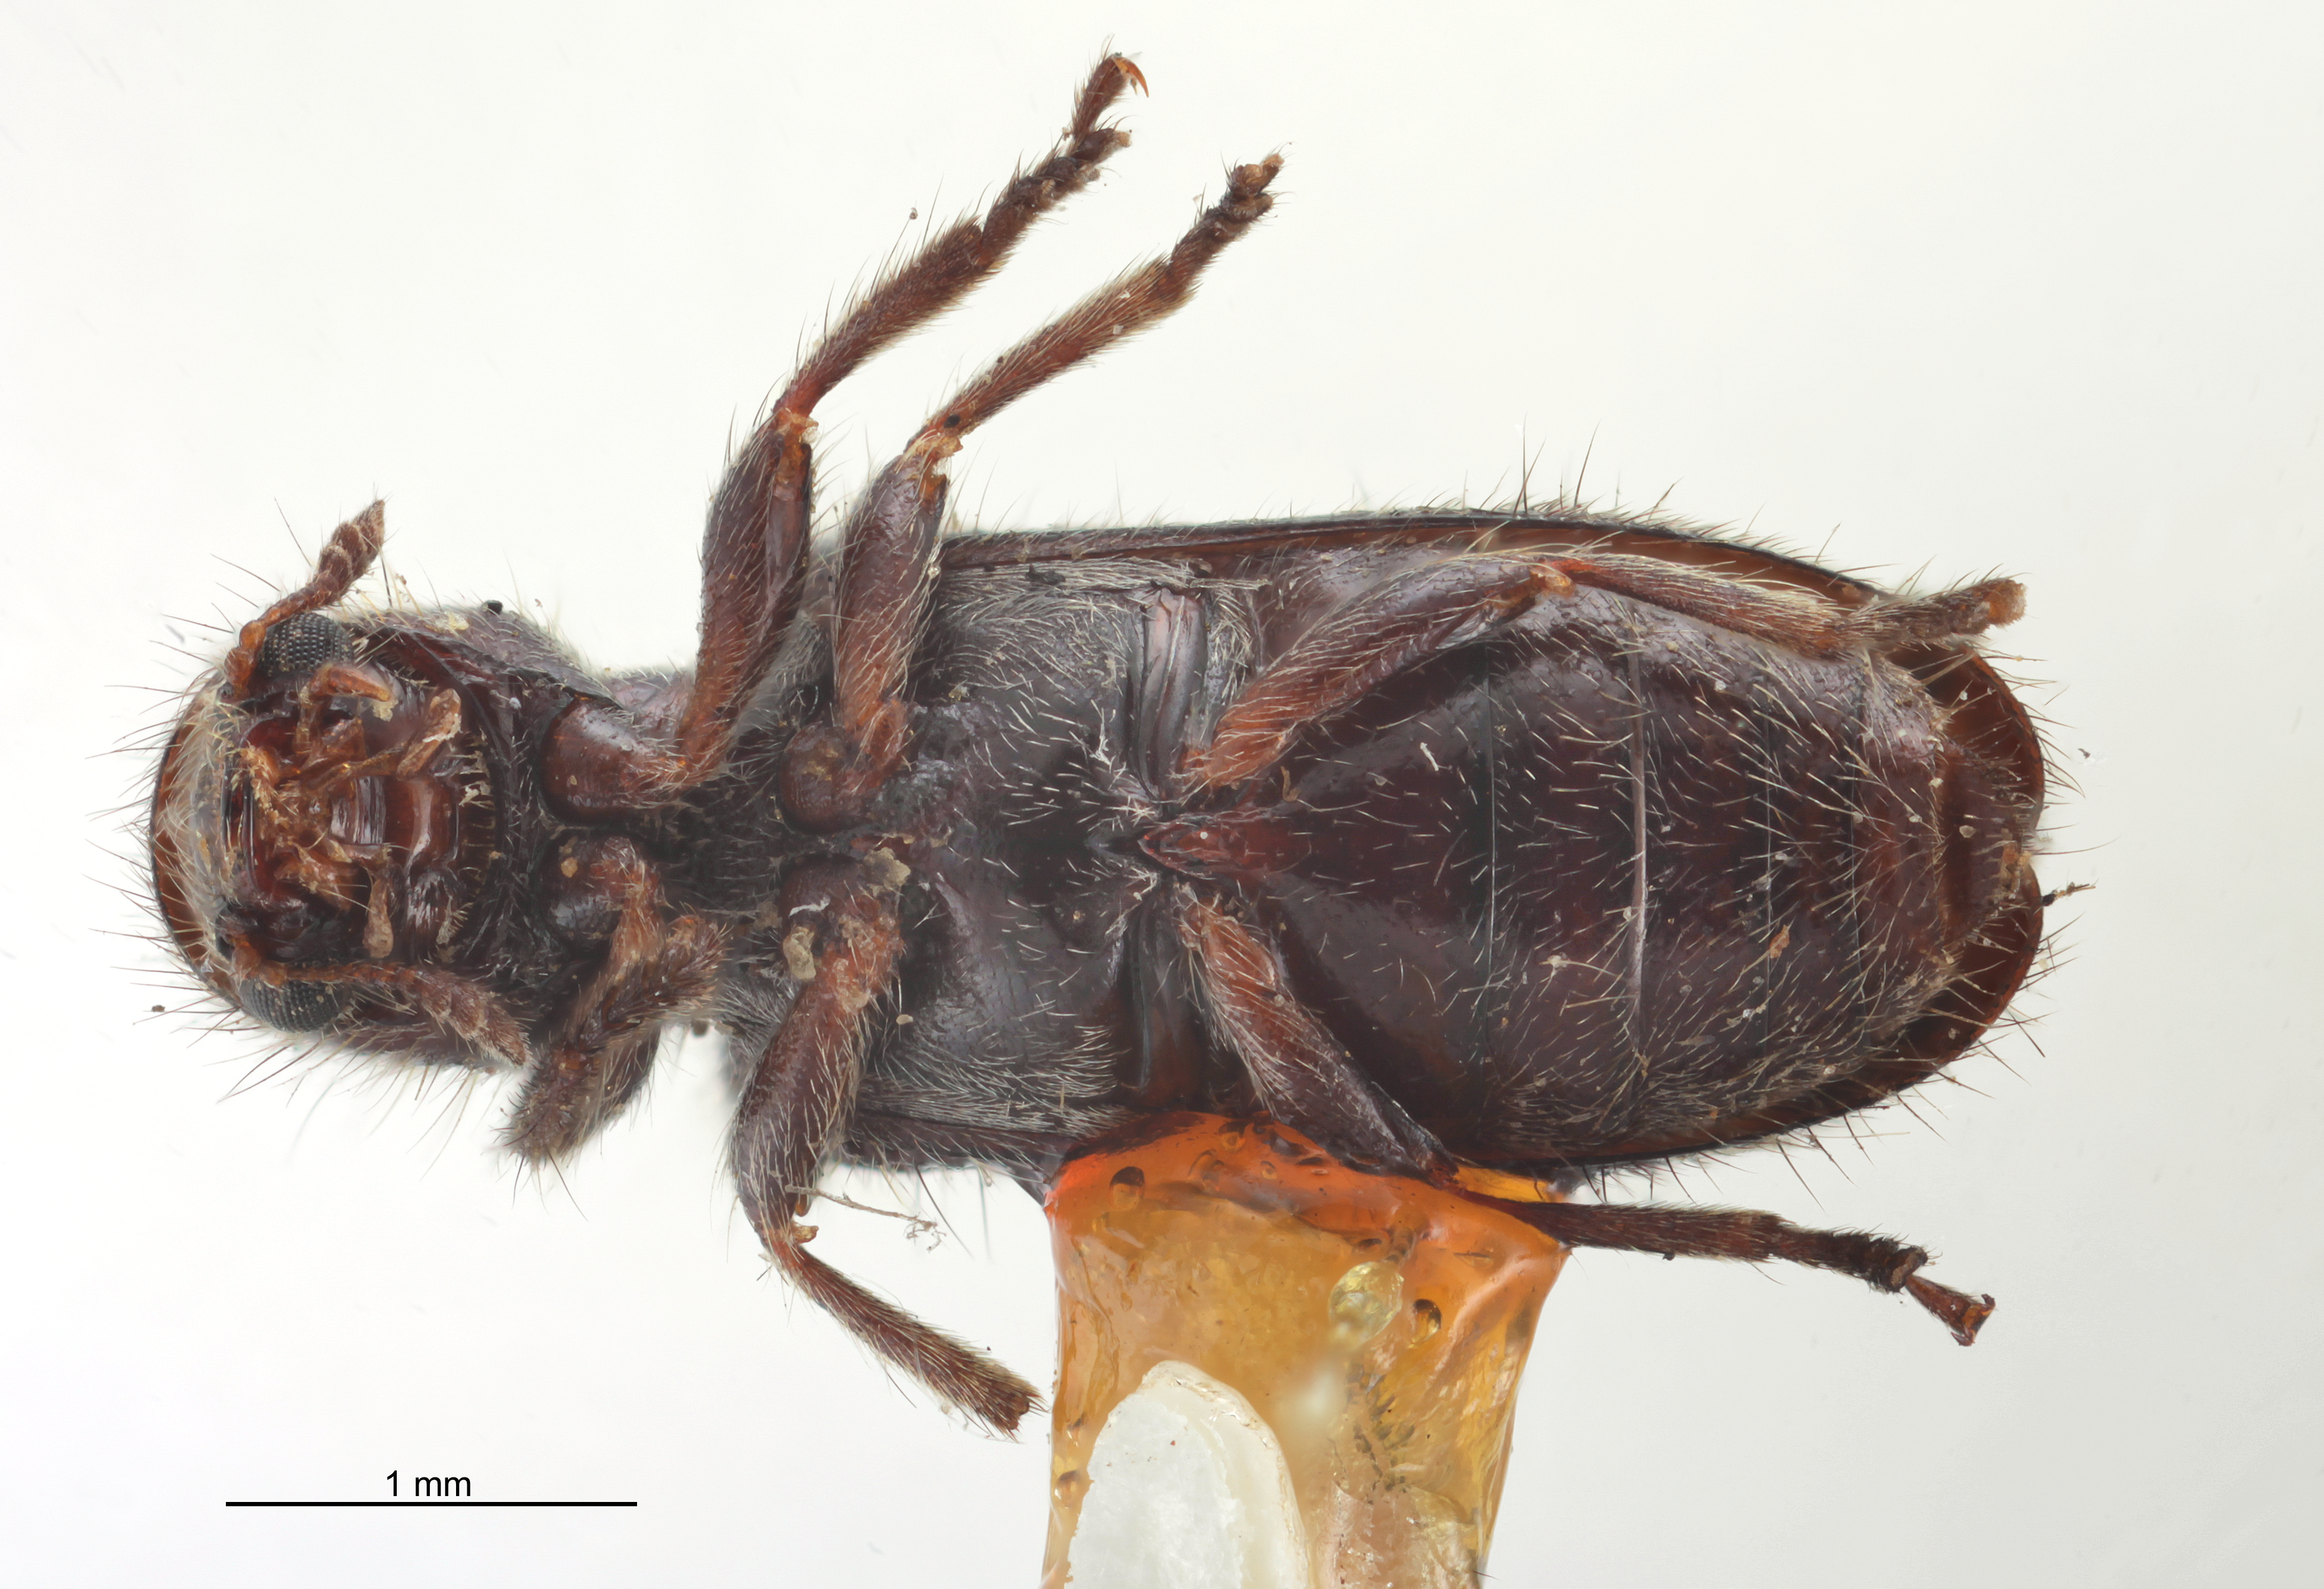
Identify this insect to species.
Melanoclerus parvus
